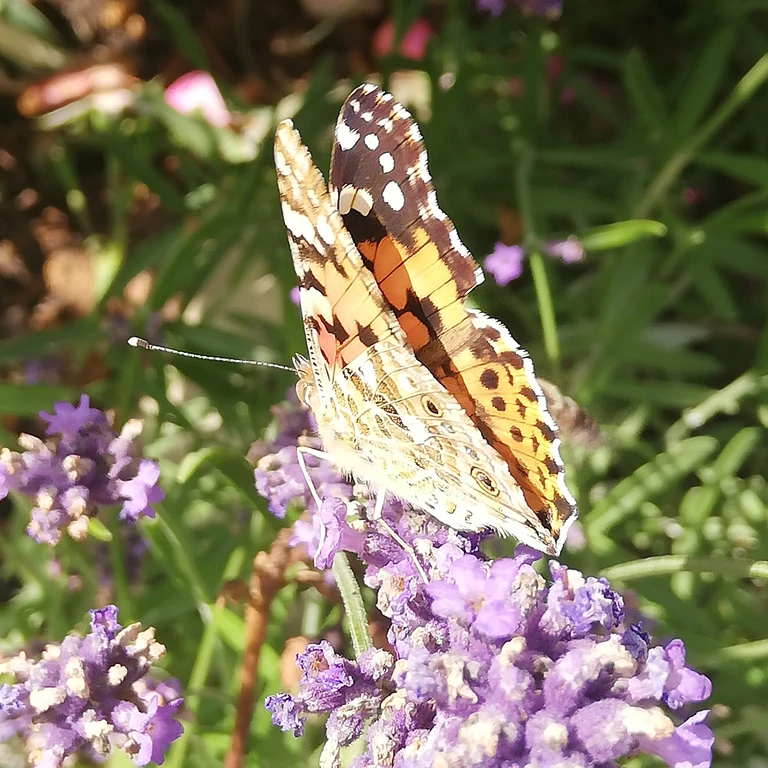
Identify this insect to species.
Vanessa cardui
